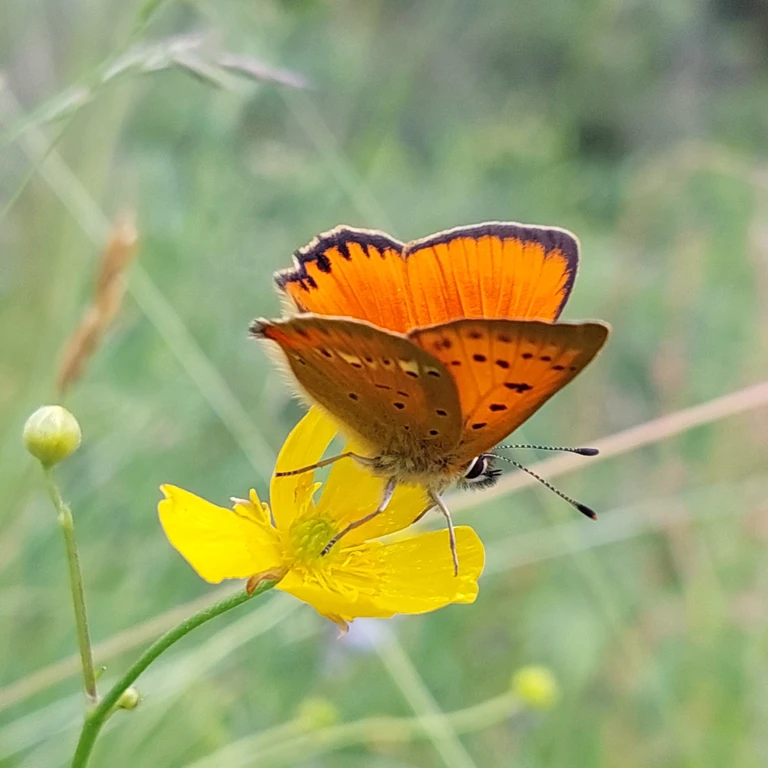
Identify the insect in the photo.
Lycaena virgaureae
